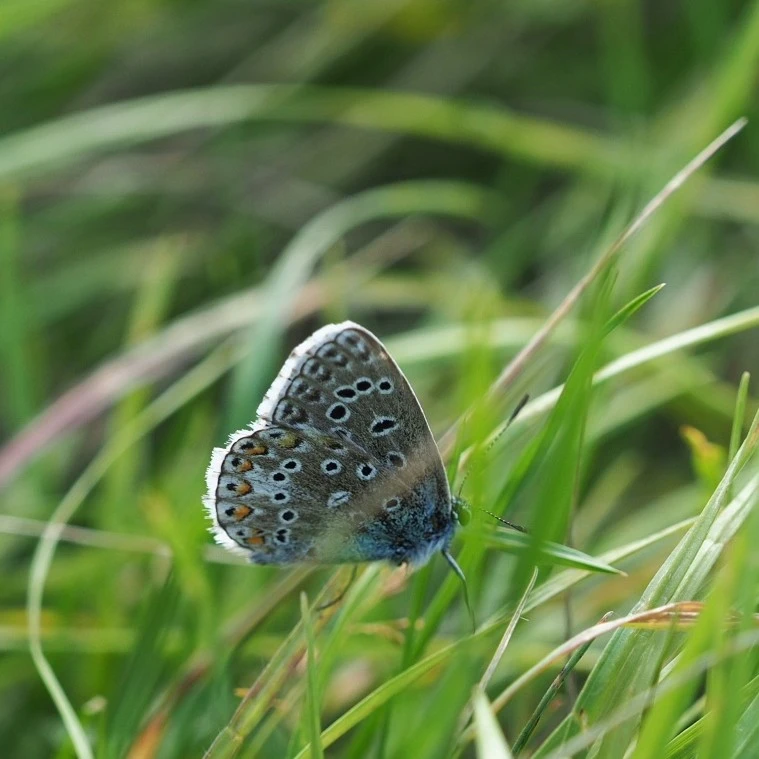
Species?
Polyommatus icarus
